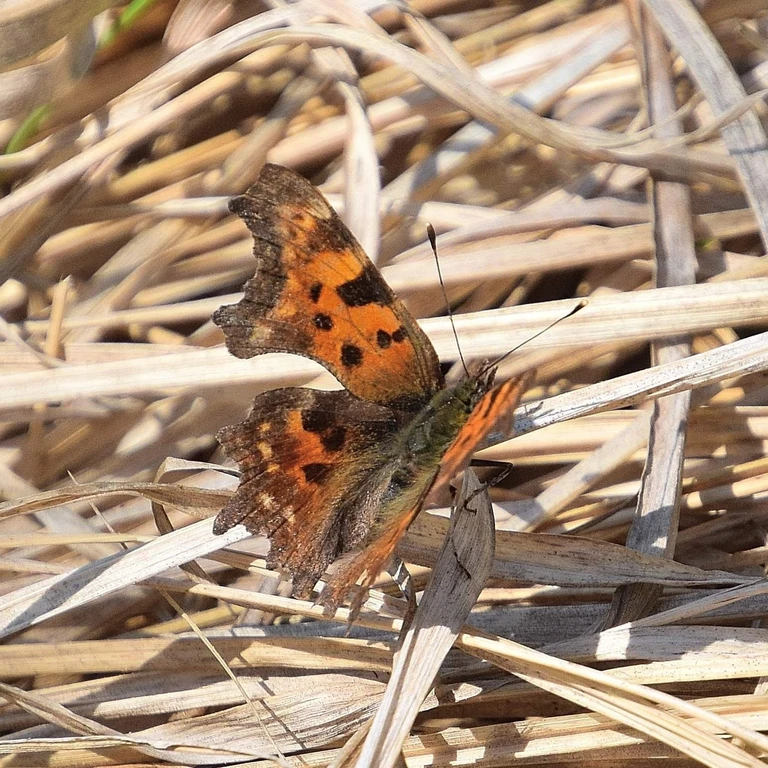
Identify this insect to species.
Polygonia c-album
